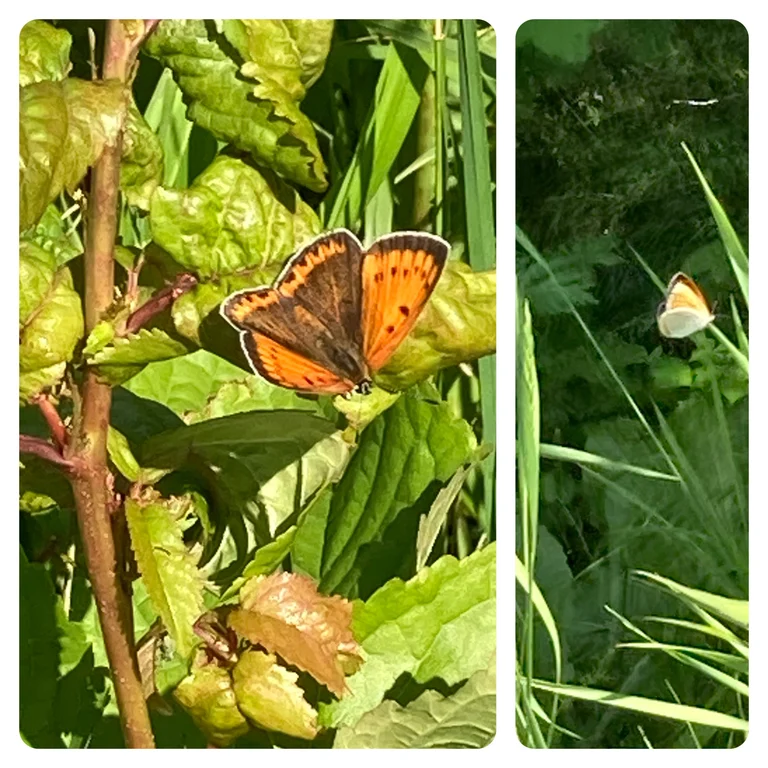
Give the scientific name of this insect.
Lycaena dispar
